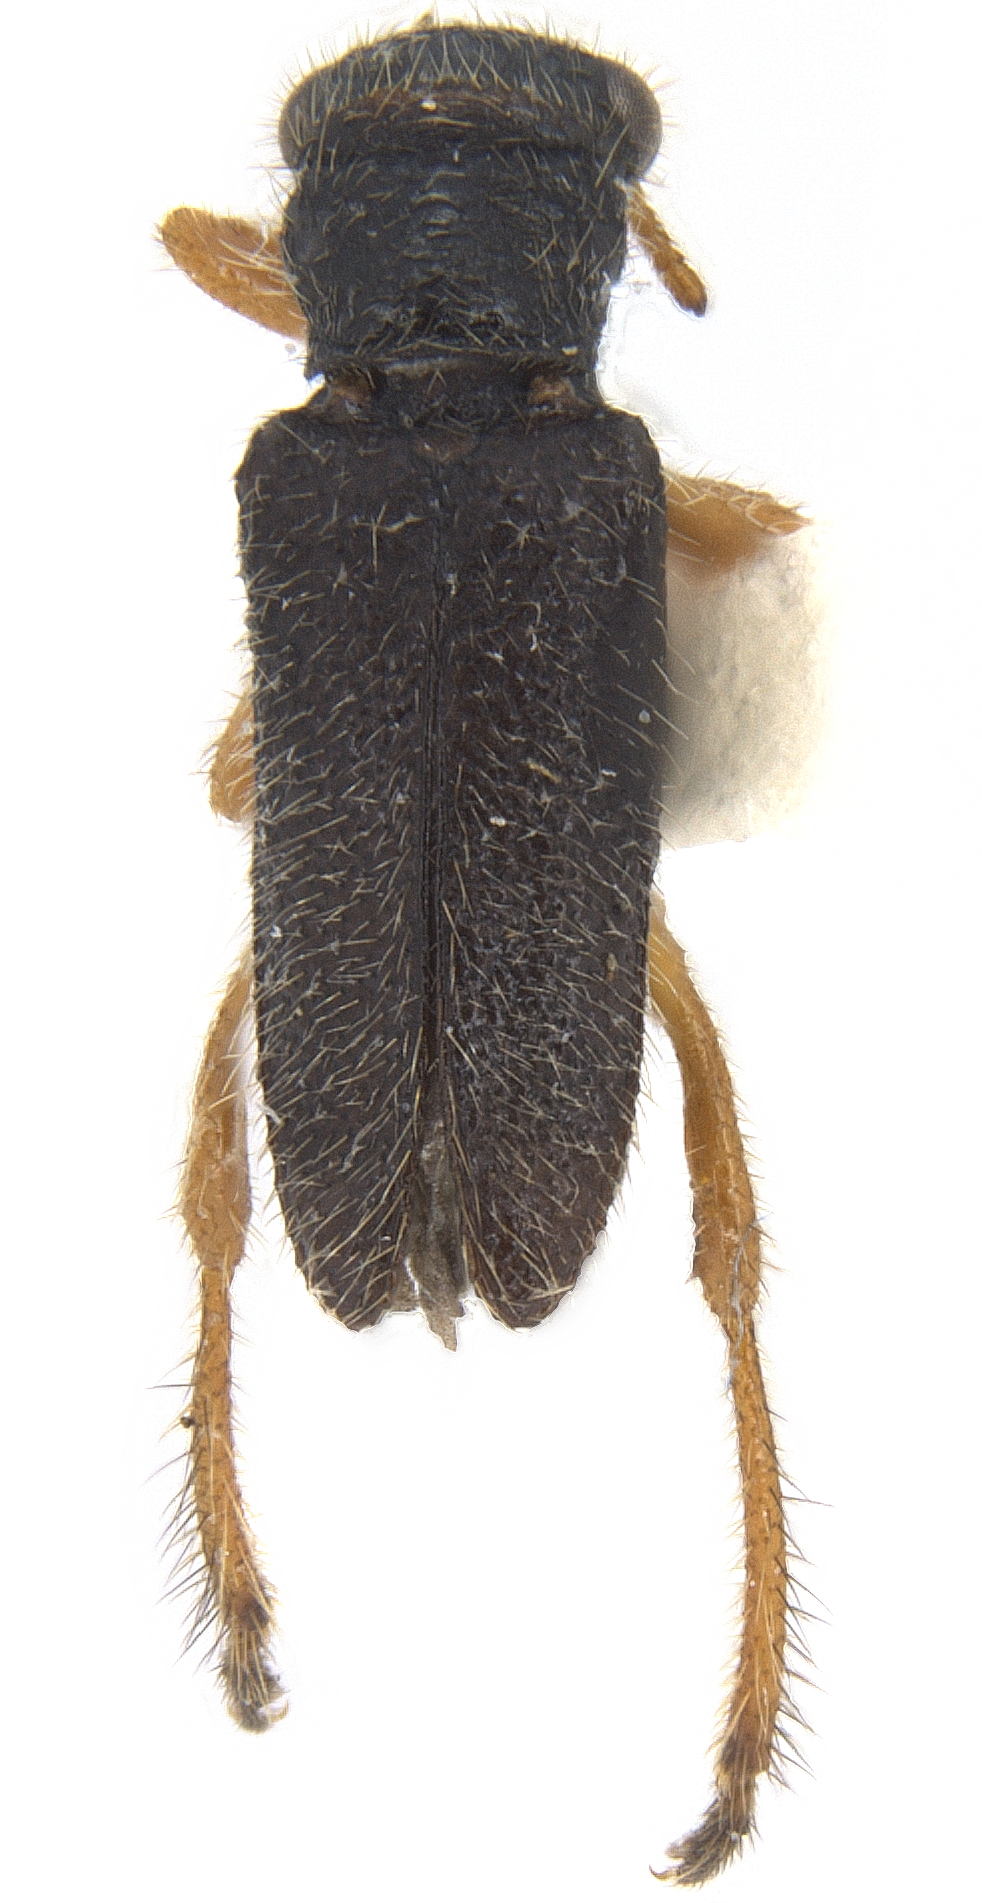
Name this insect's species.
Wolcottia pedalis
